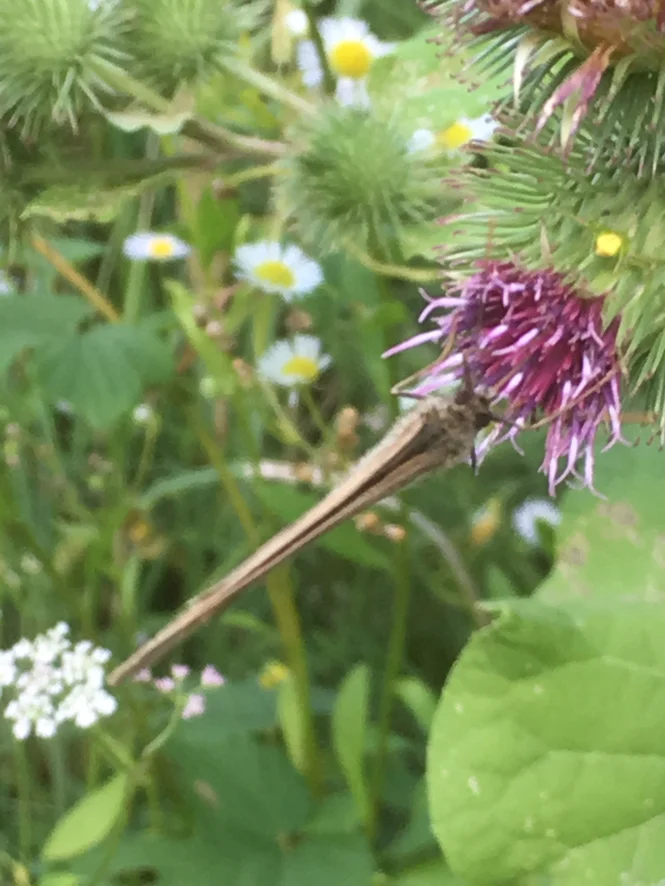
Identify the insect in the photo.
Maniola jurtina
